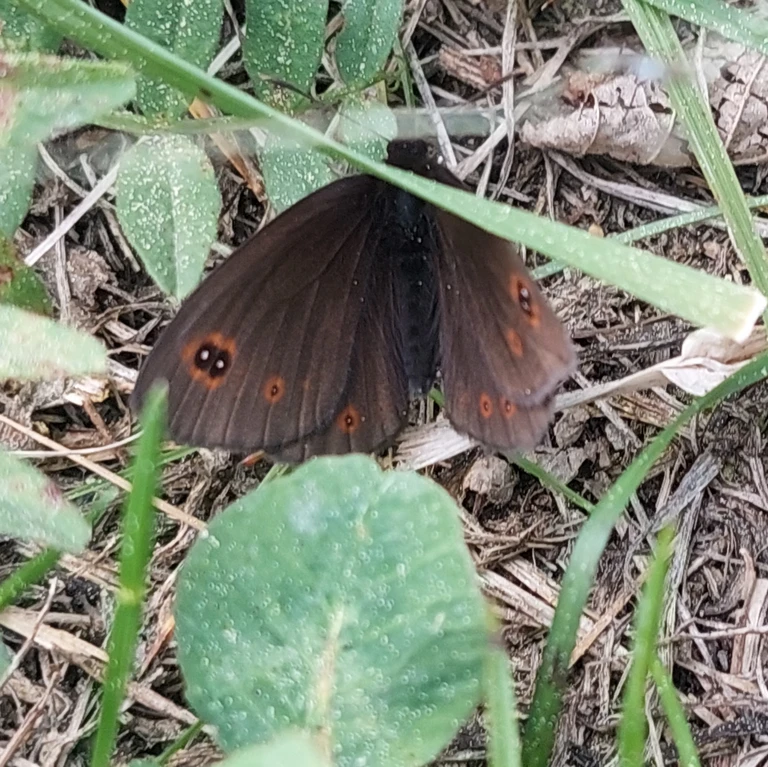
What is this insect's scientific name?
Erebia medusa
